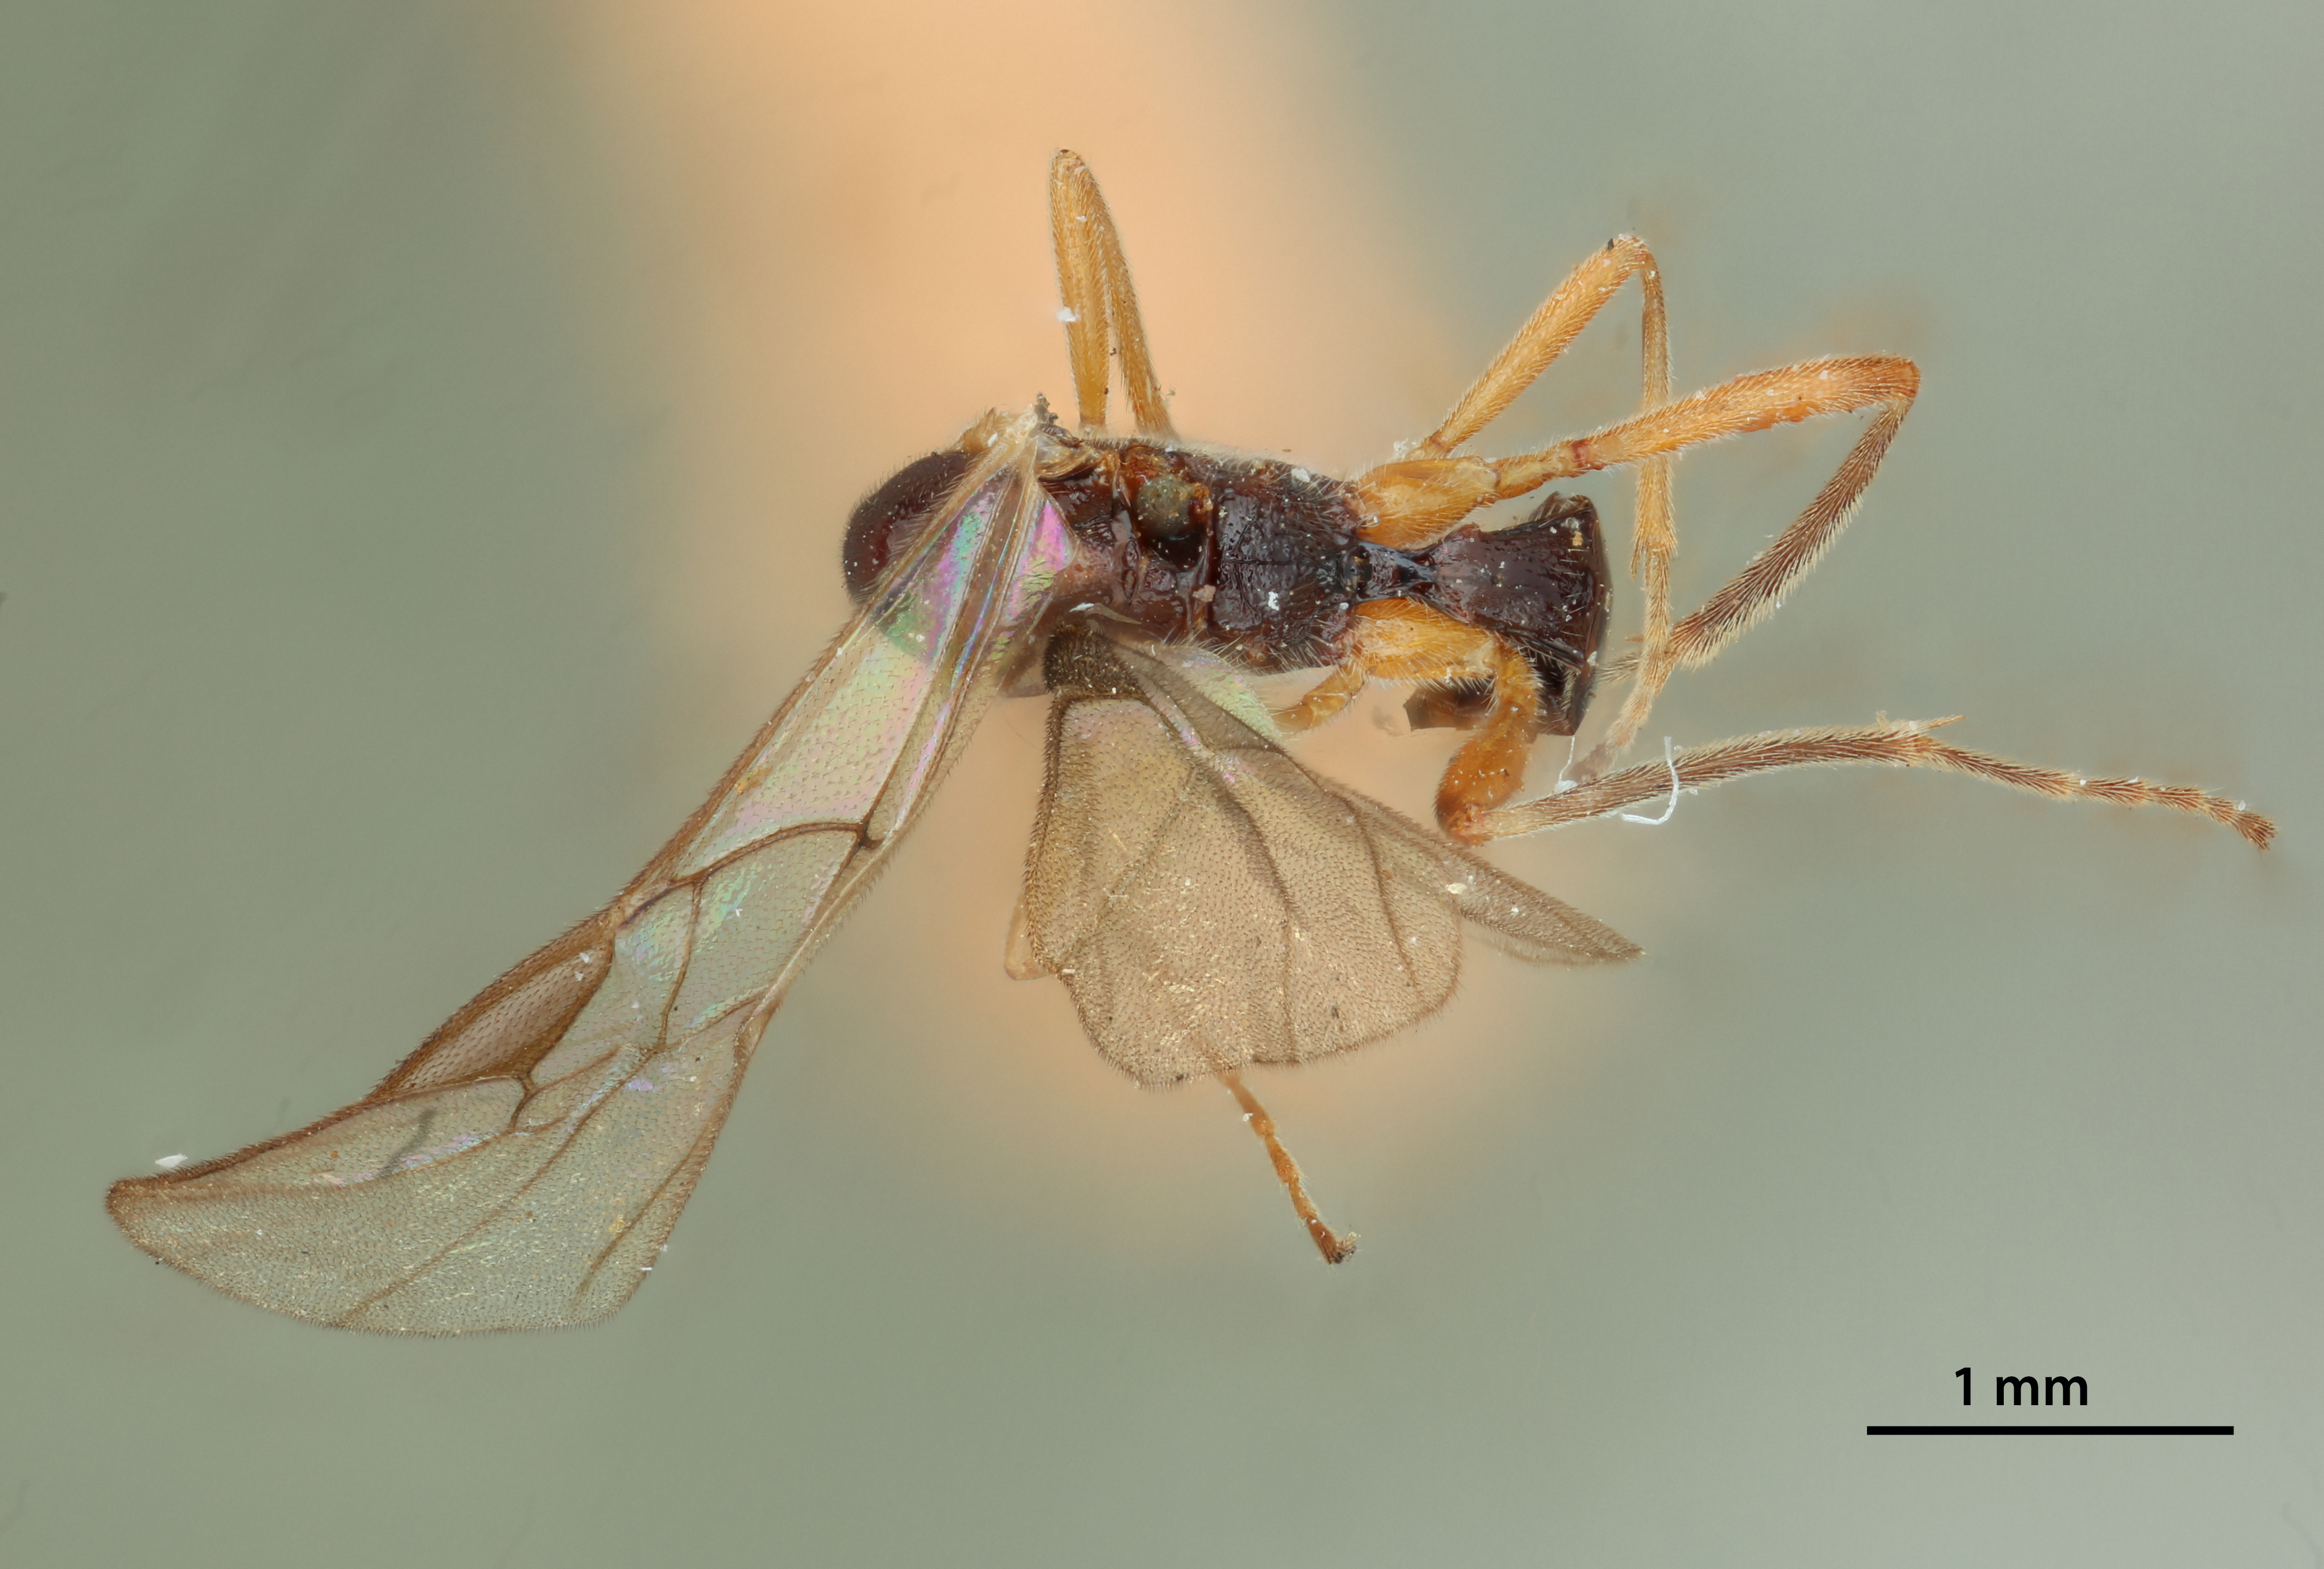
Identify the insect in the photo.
Dyscole alaskensis
